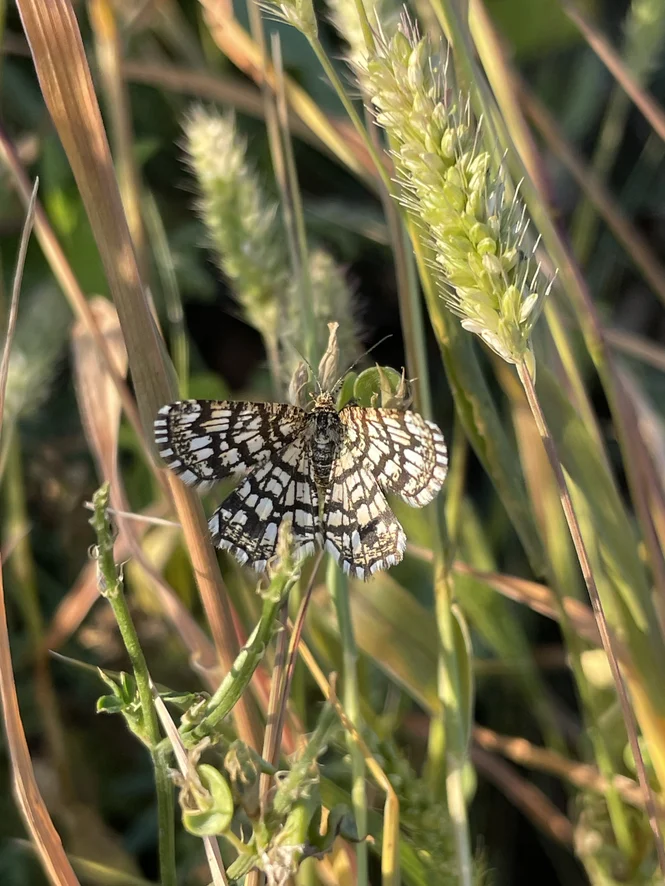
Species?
Chiasmia clathrata
